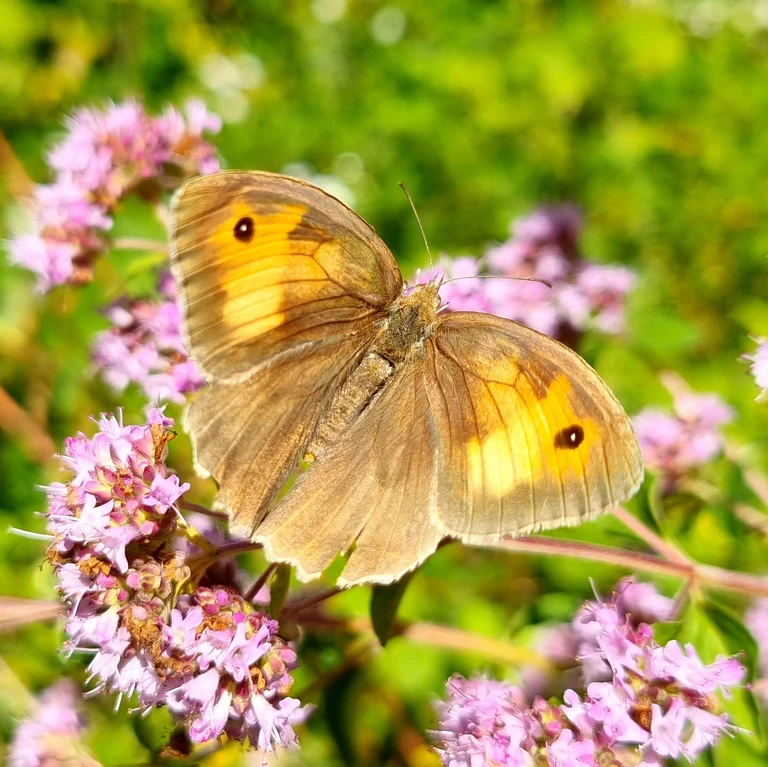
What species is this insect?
Maniola jurtina
